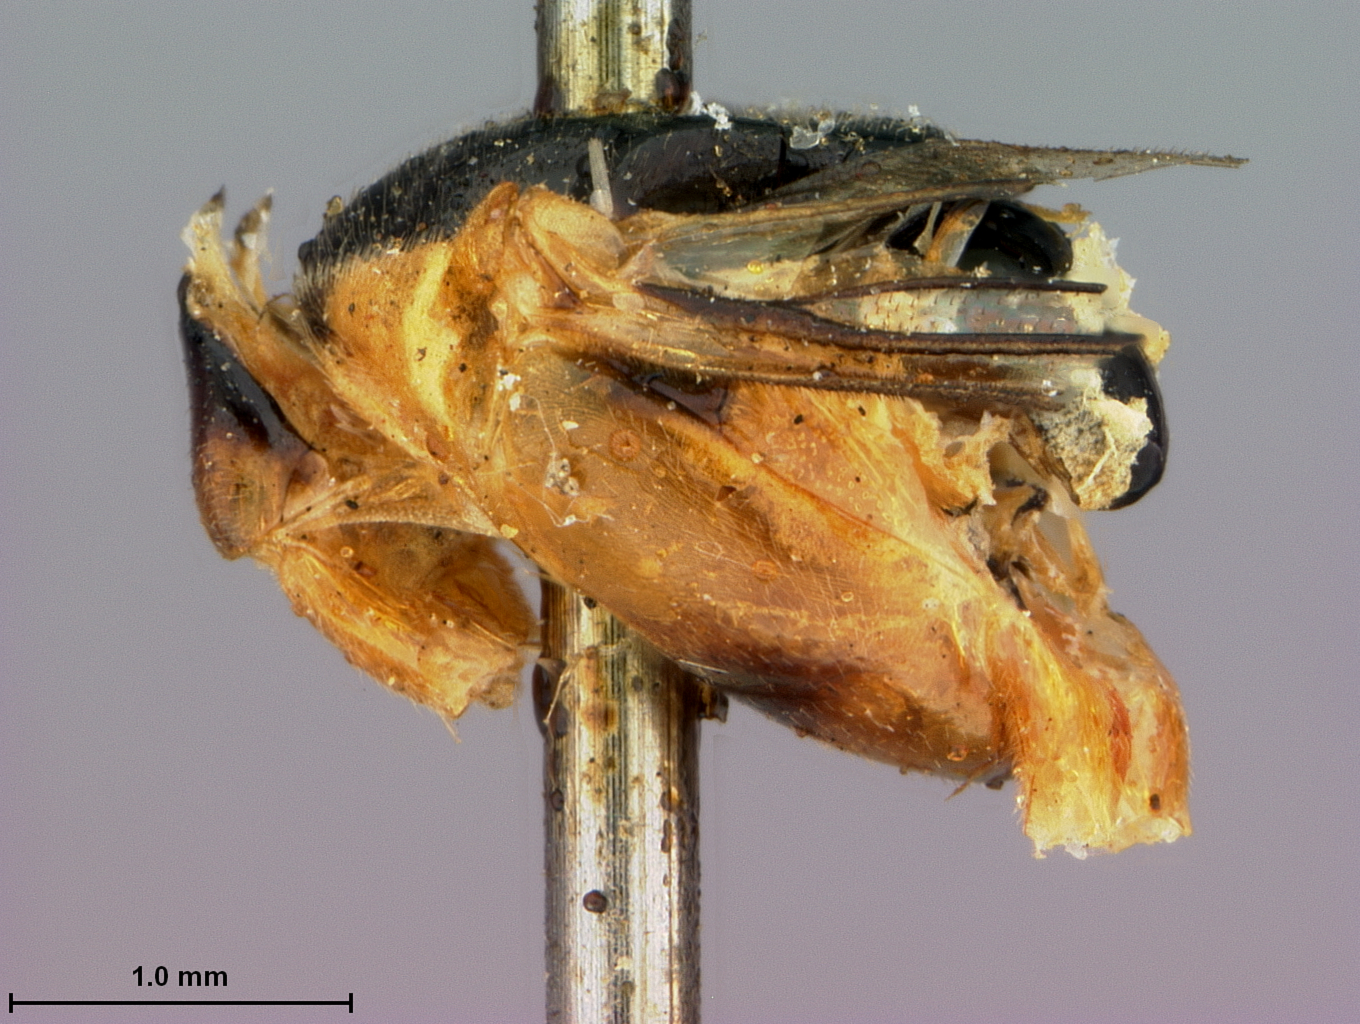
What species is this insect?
Pteronus solitarius
